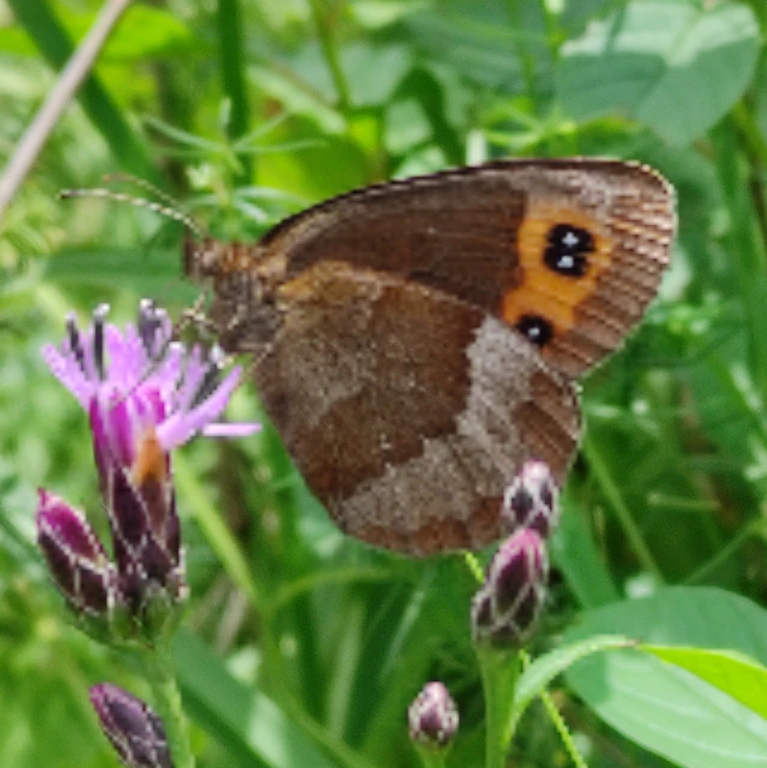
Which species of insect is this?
Erebia aethiops
